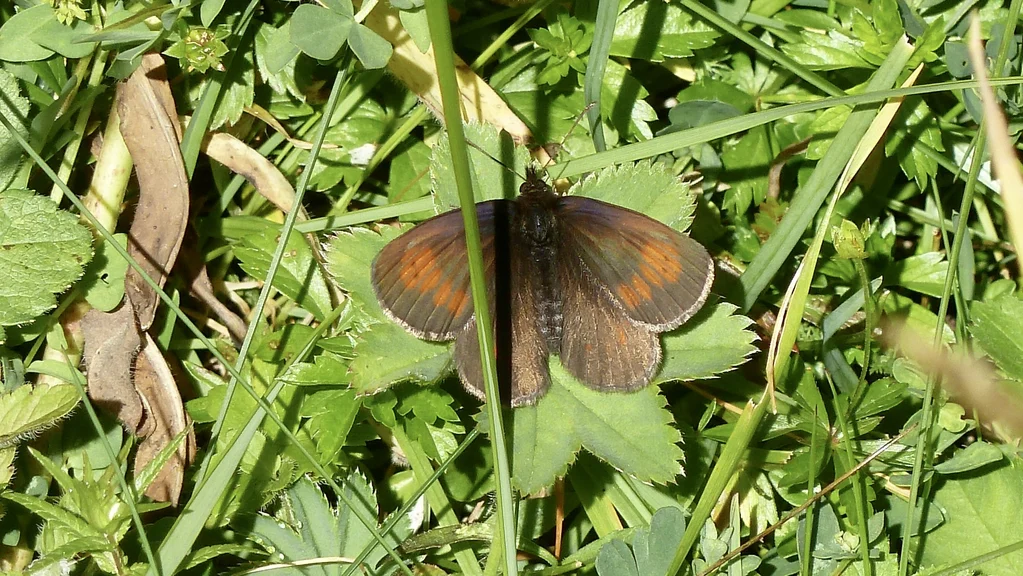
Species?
Erebia manto
